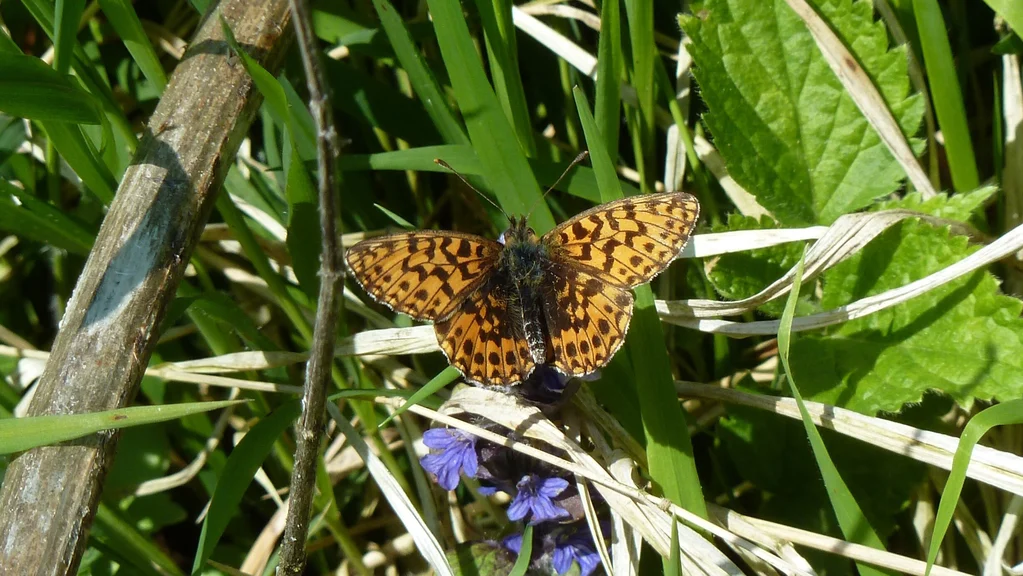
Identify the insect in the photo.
Boloria dia
